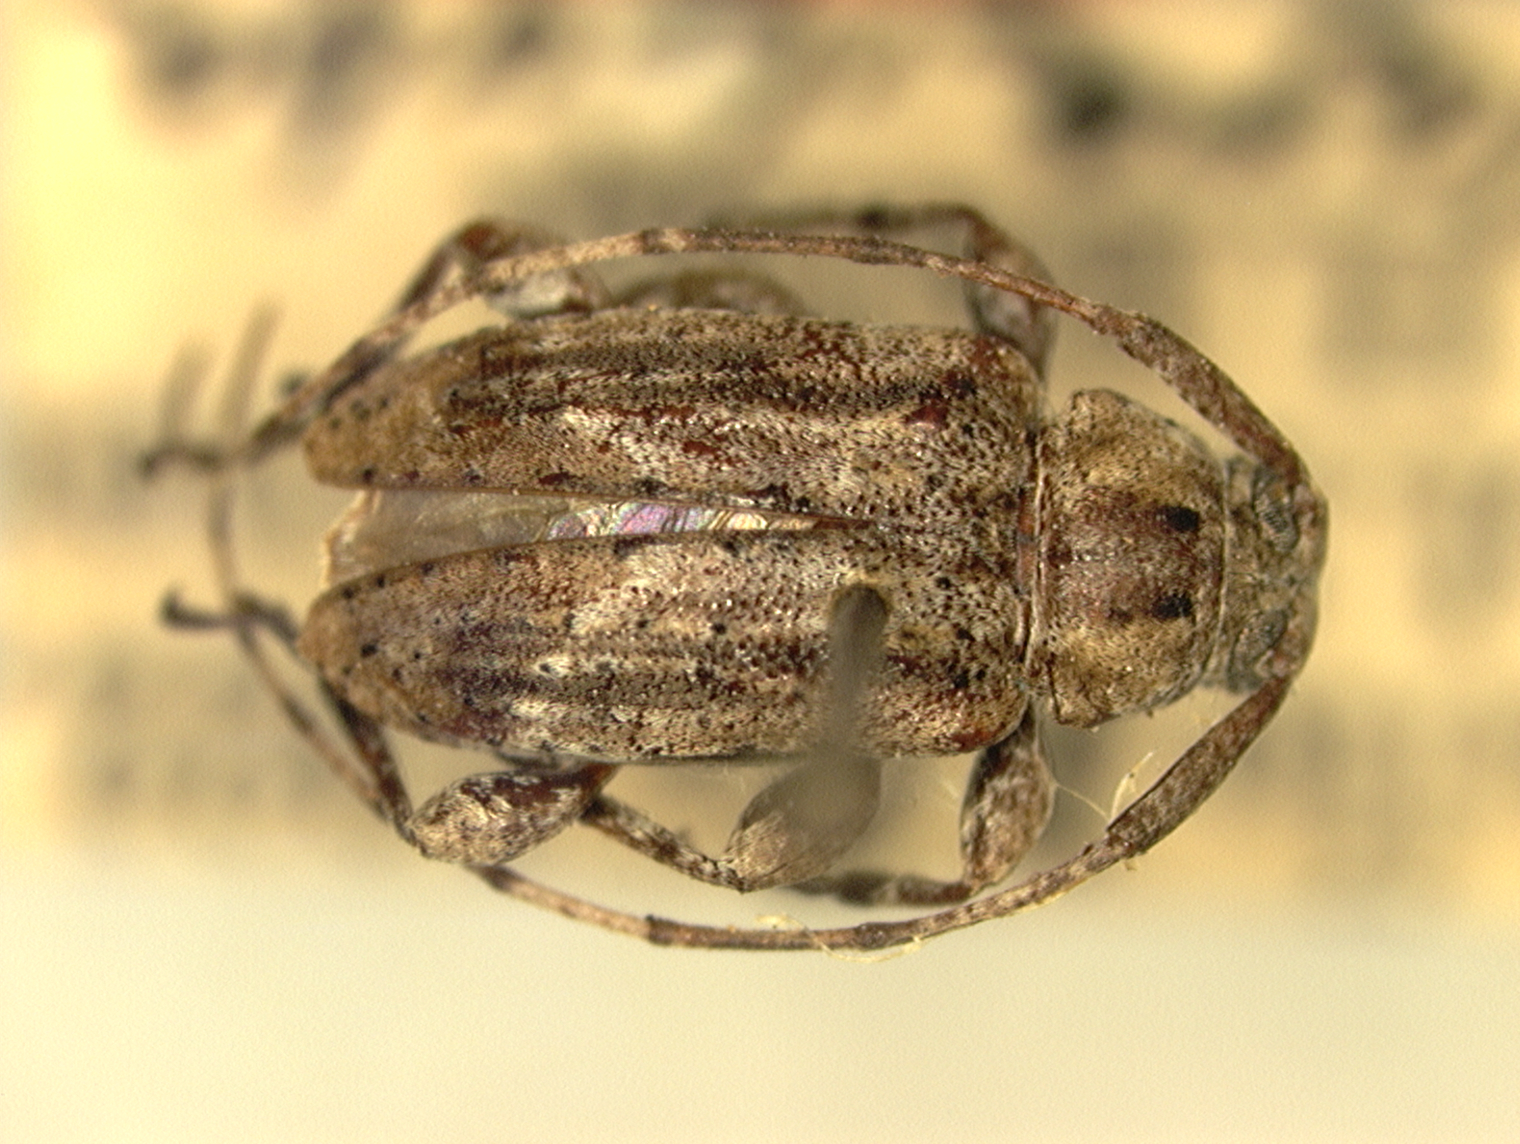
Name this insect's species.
Leiopus atrovittatus (also Styloleptus atrovittatus)
